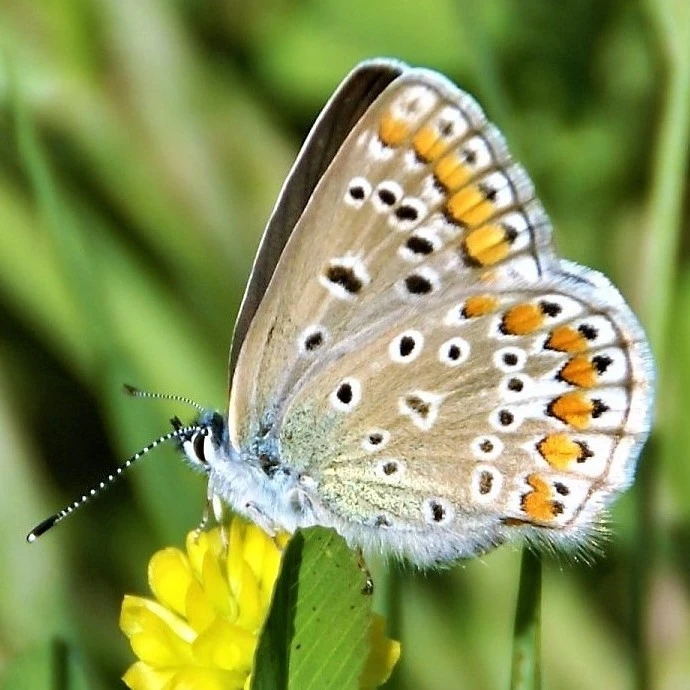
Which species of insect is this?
Polyommatus icarus
